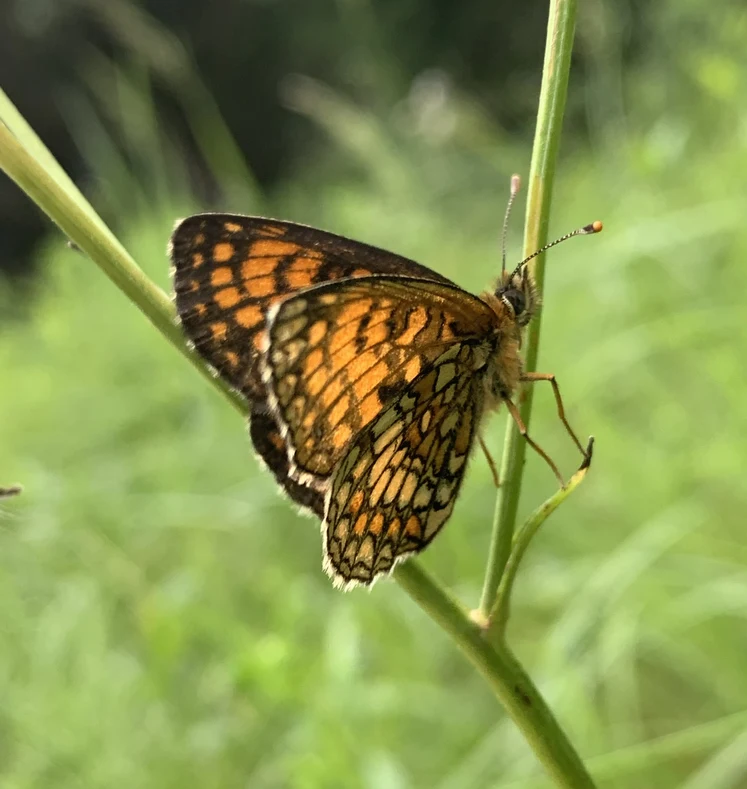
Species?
Melitaea athalia
